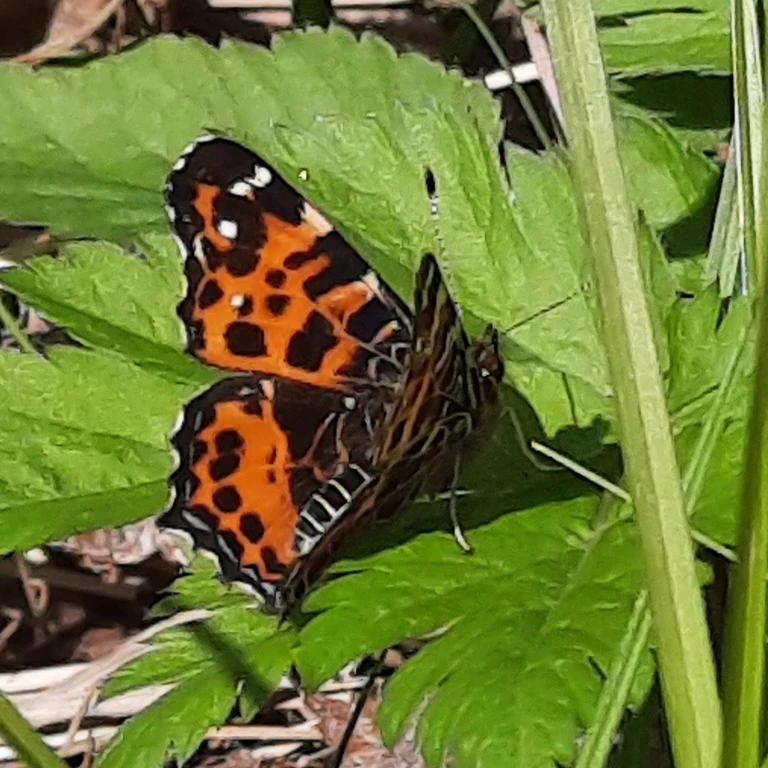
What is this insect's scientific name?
Araschnia levana
